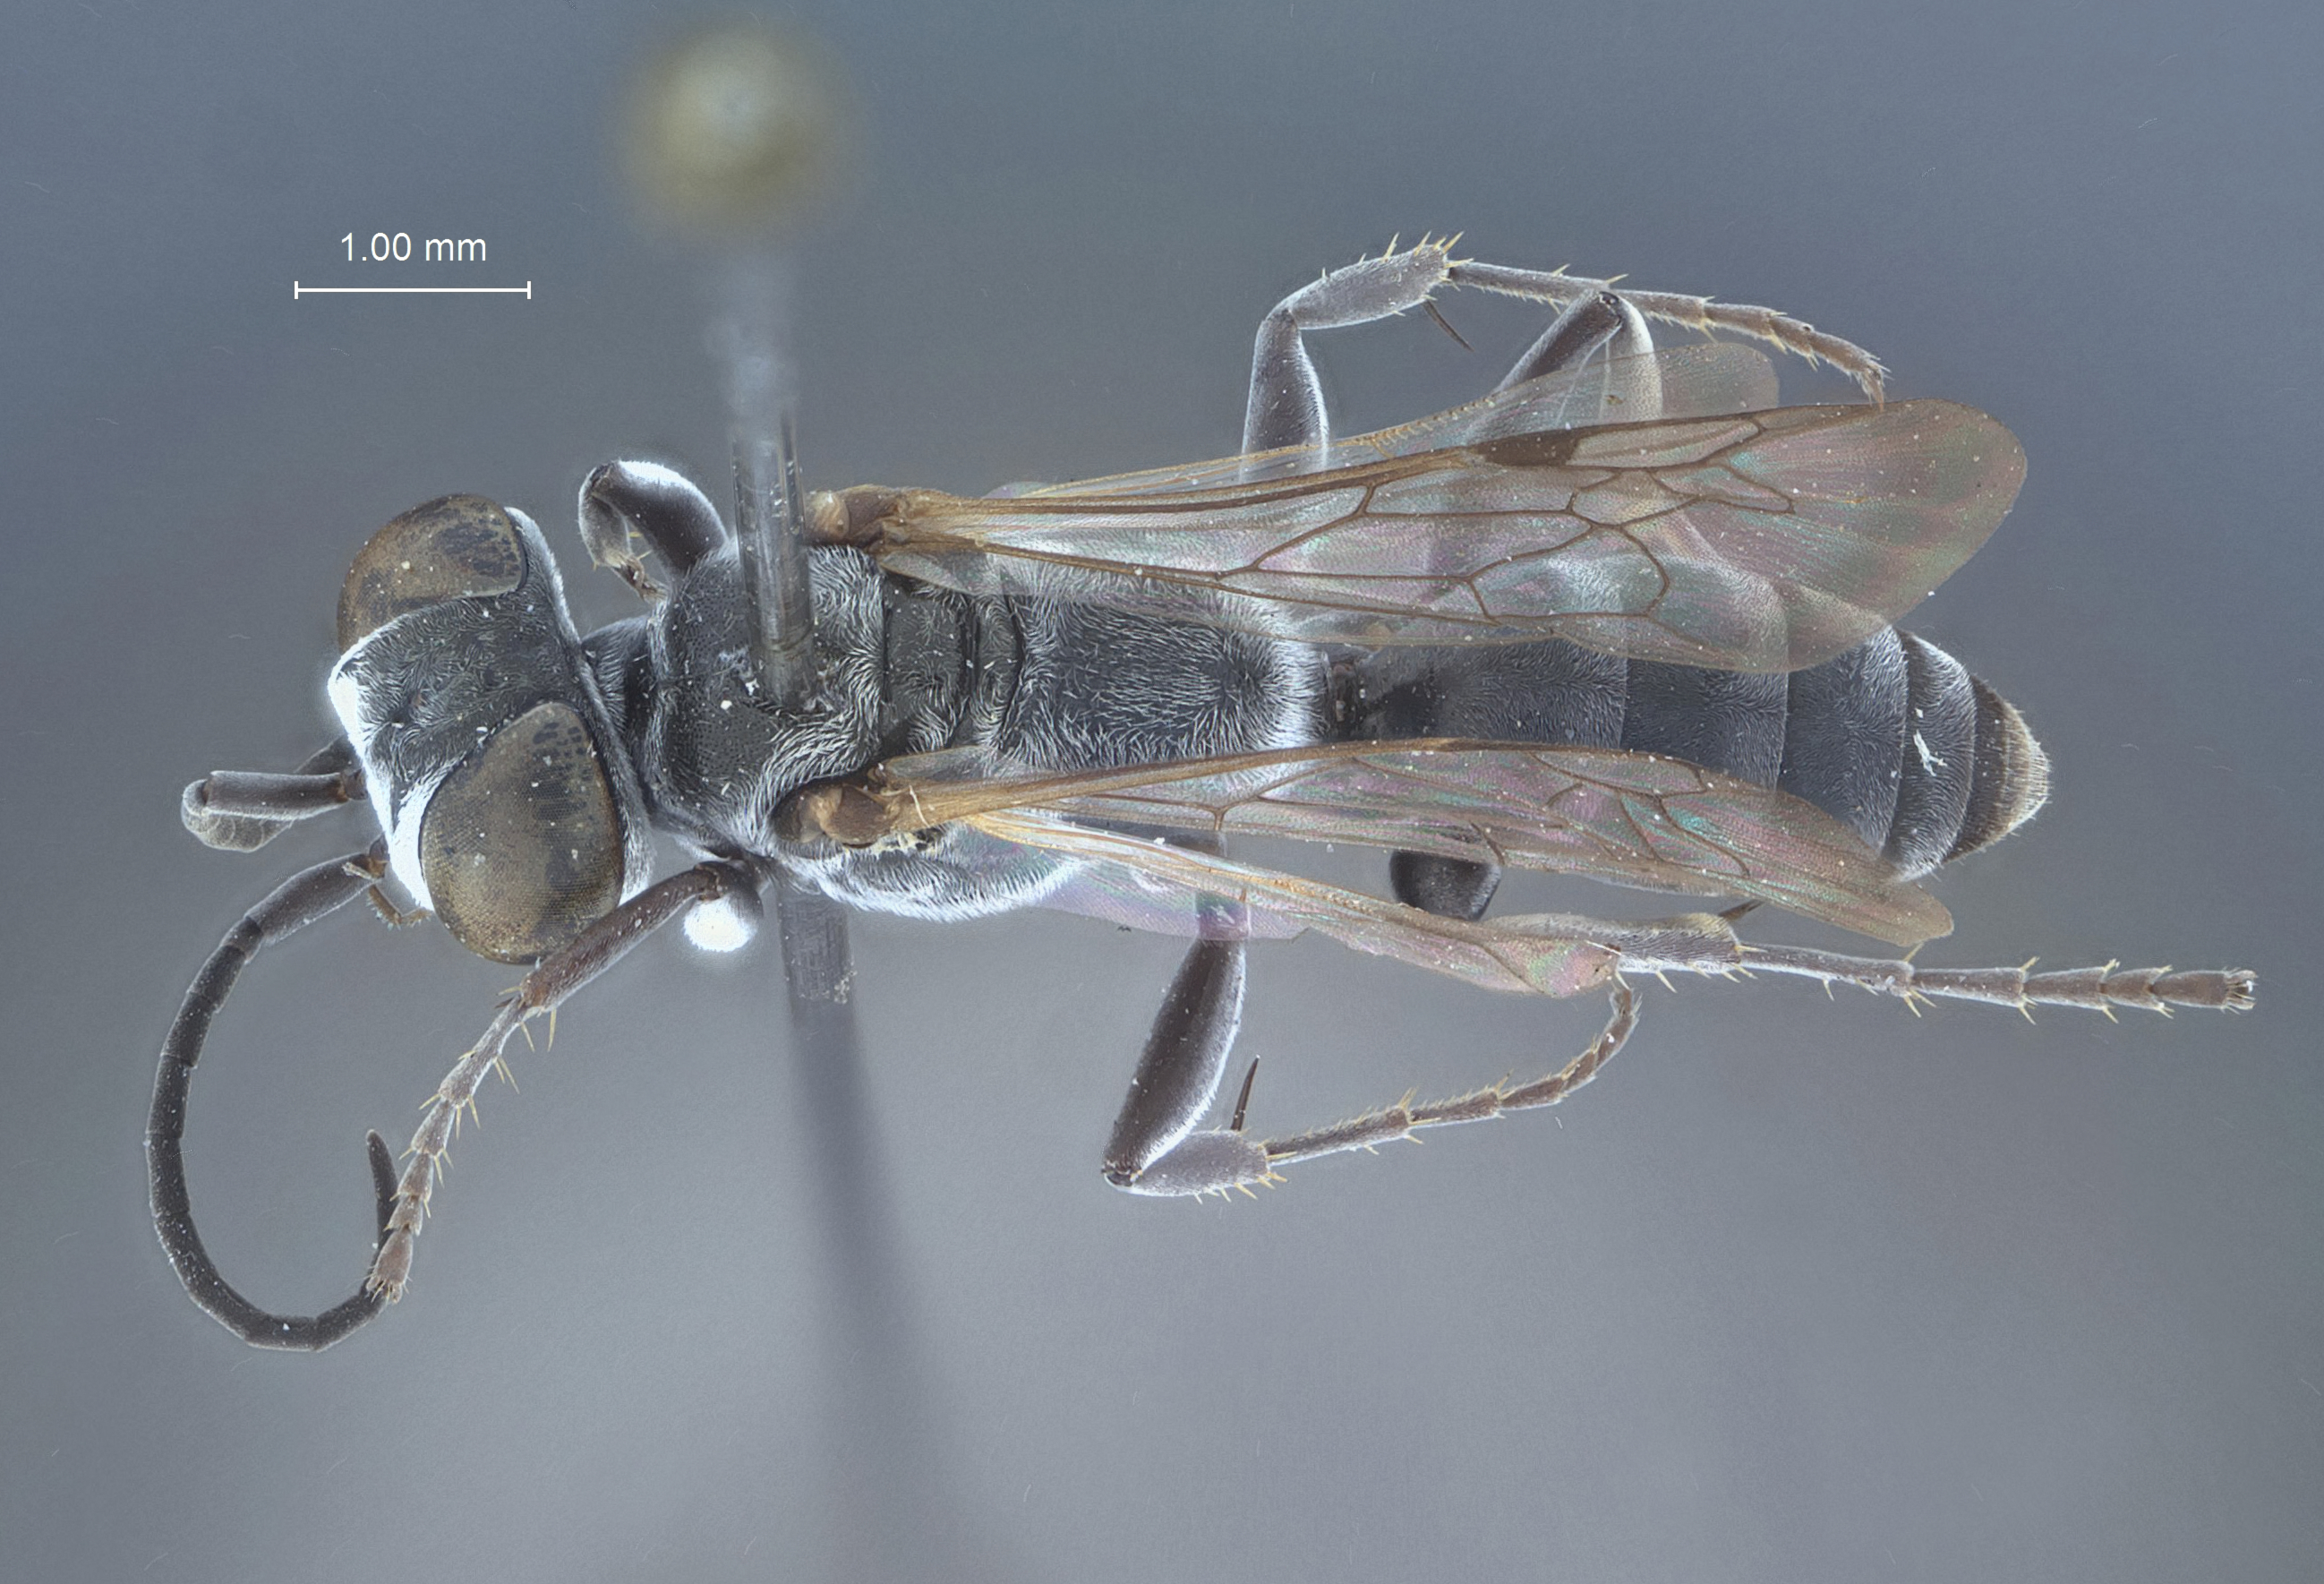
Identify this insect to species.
Liris albopilosa
